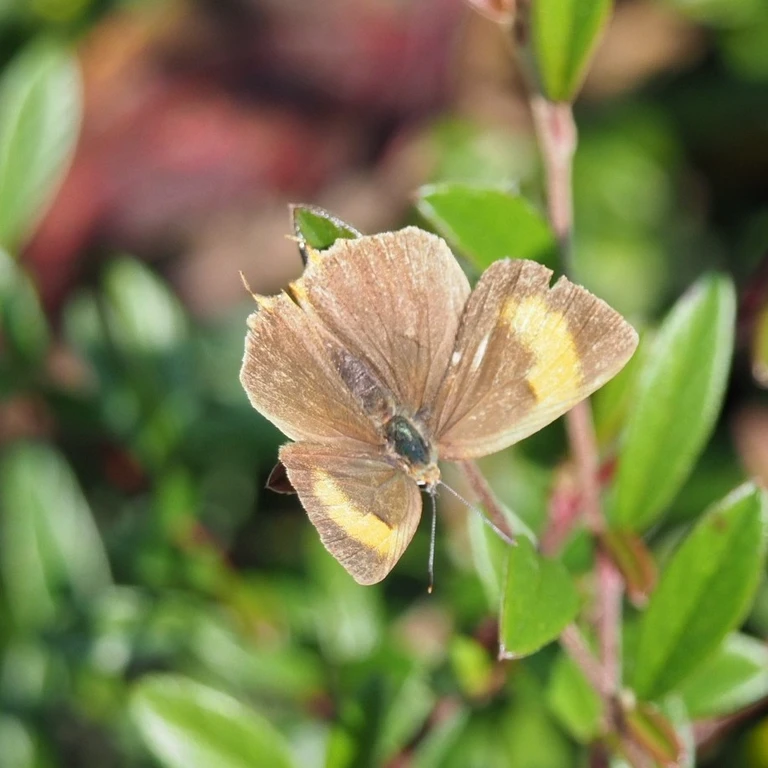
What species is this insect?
Thecla betulae
